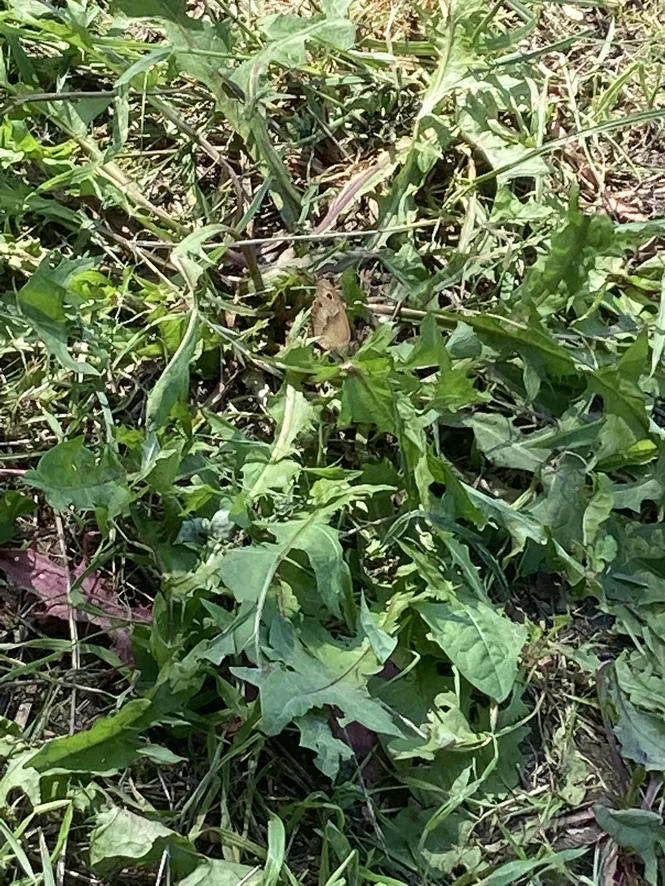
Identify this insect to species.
Maniola jurtina
